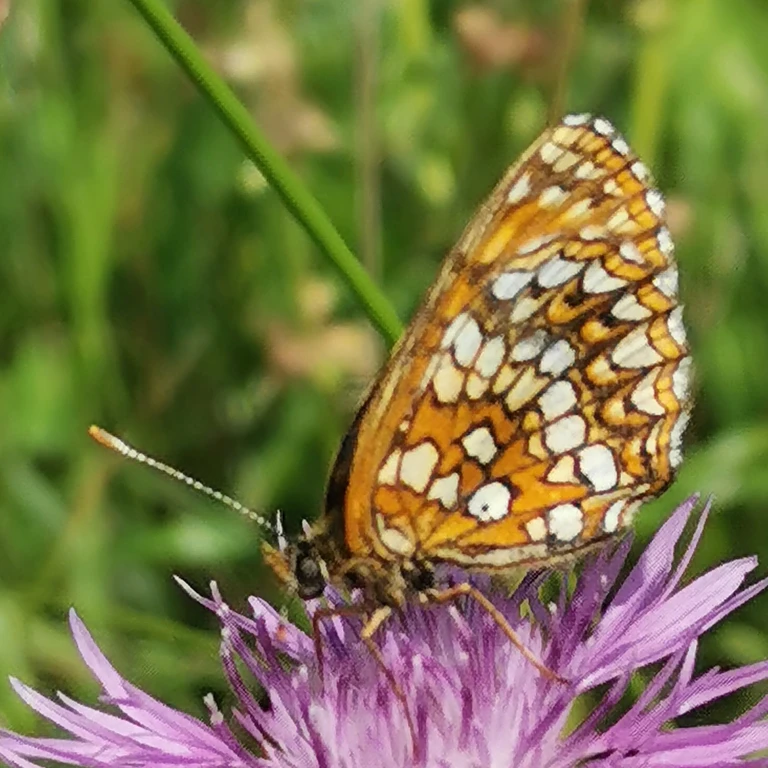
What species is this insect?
Melitaea diamina
